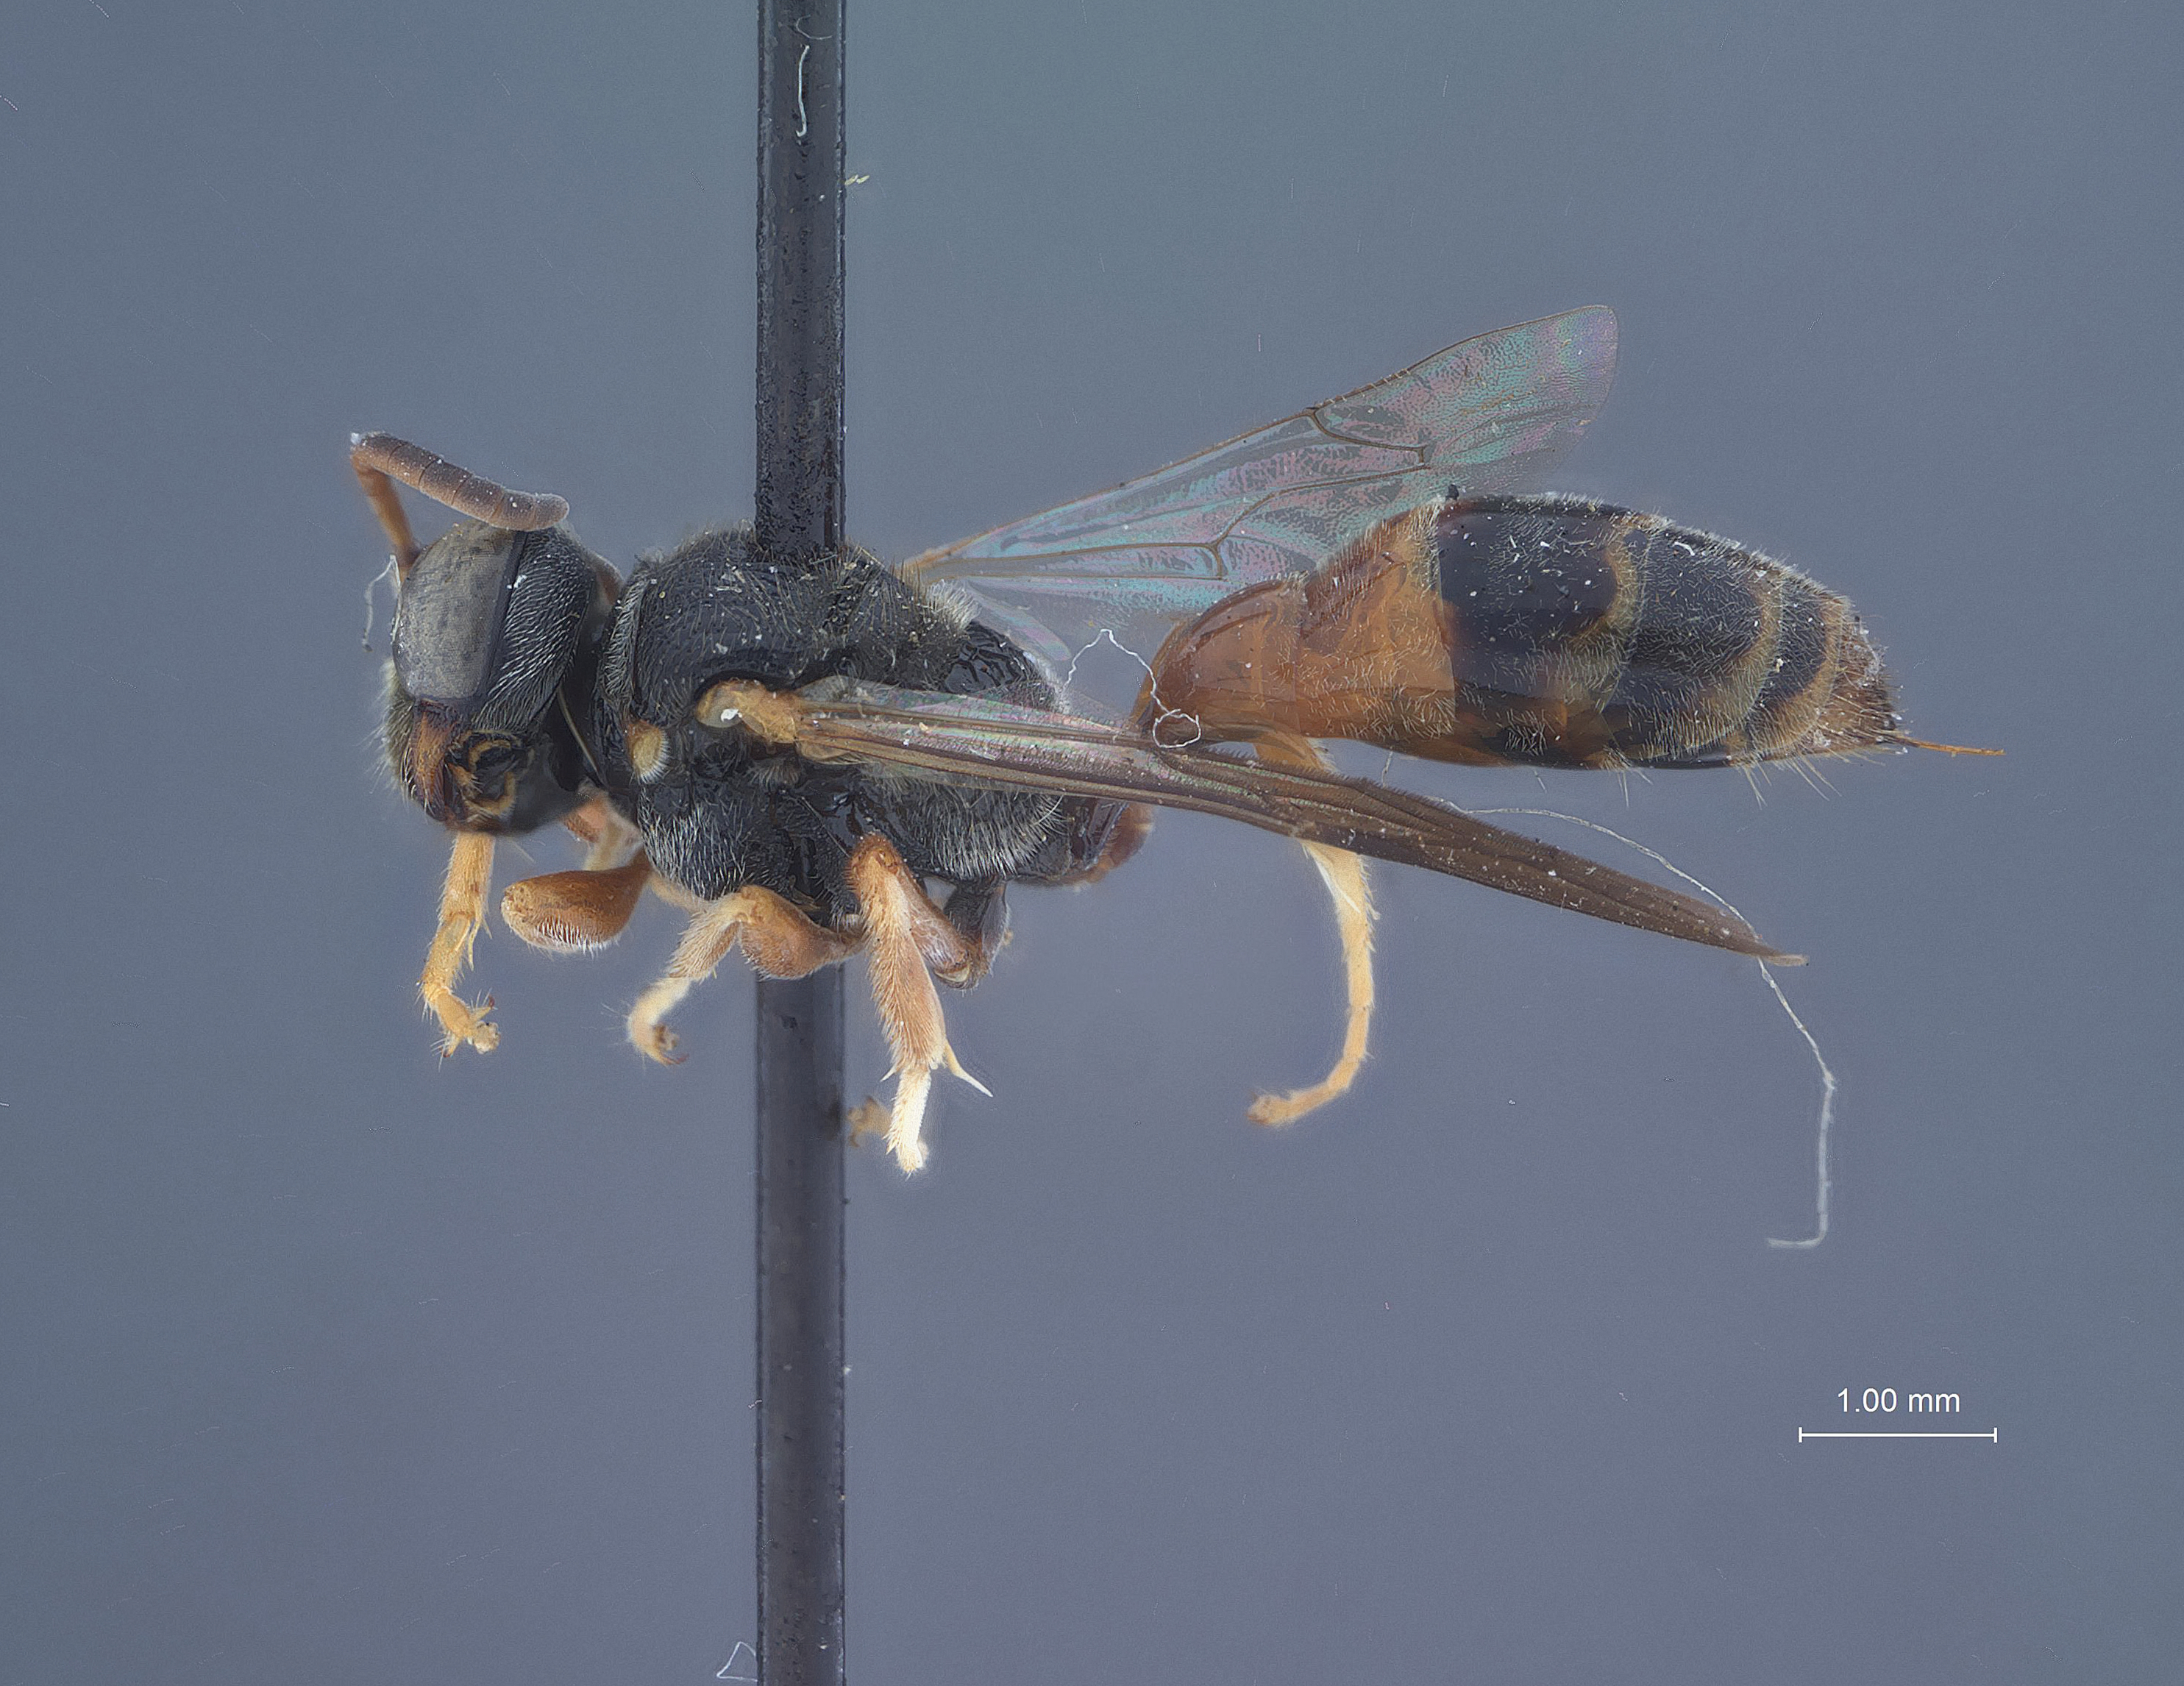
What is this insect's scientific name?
Psenia rufibasis
